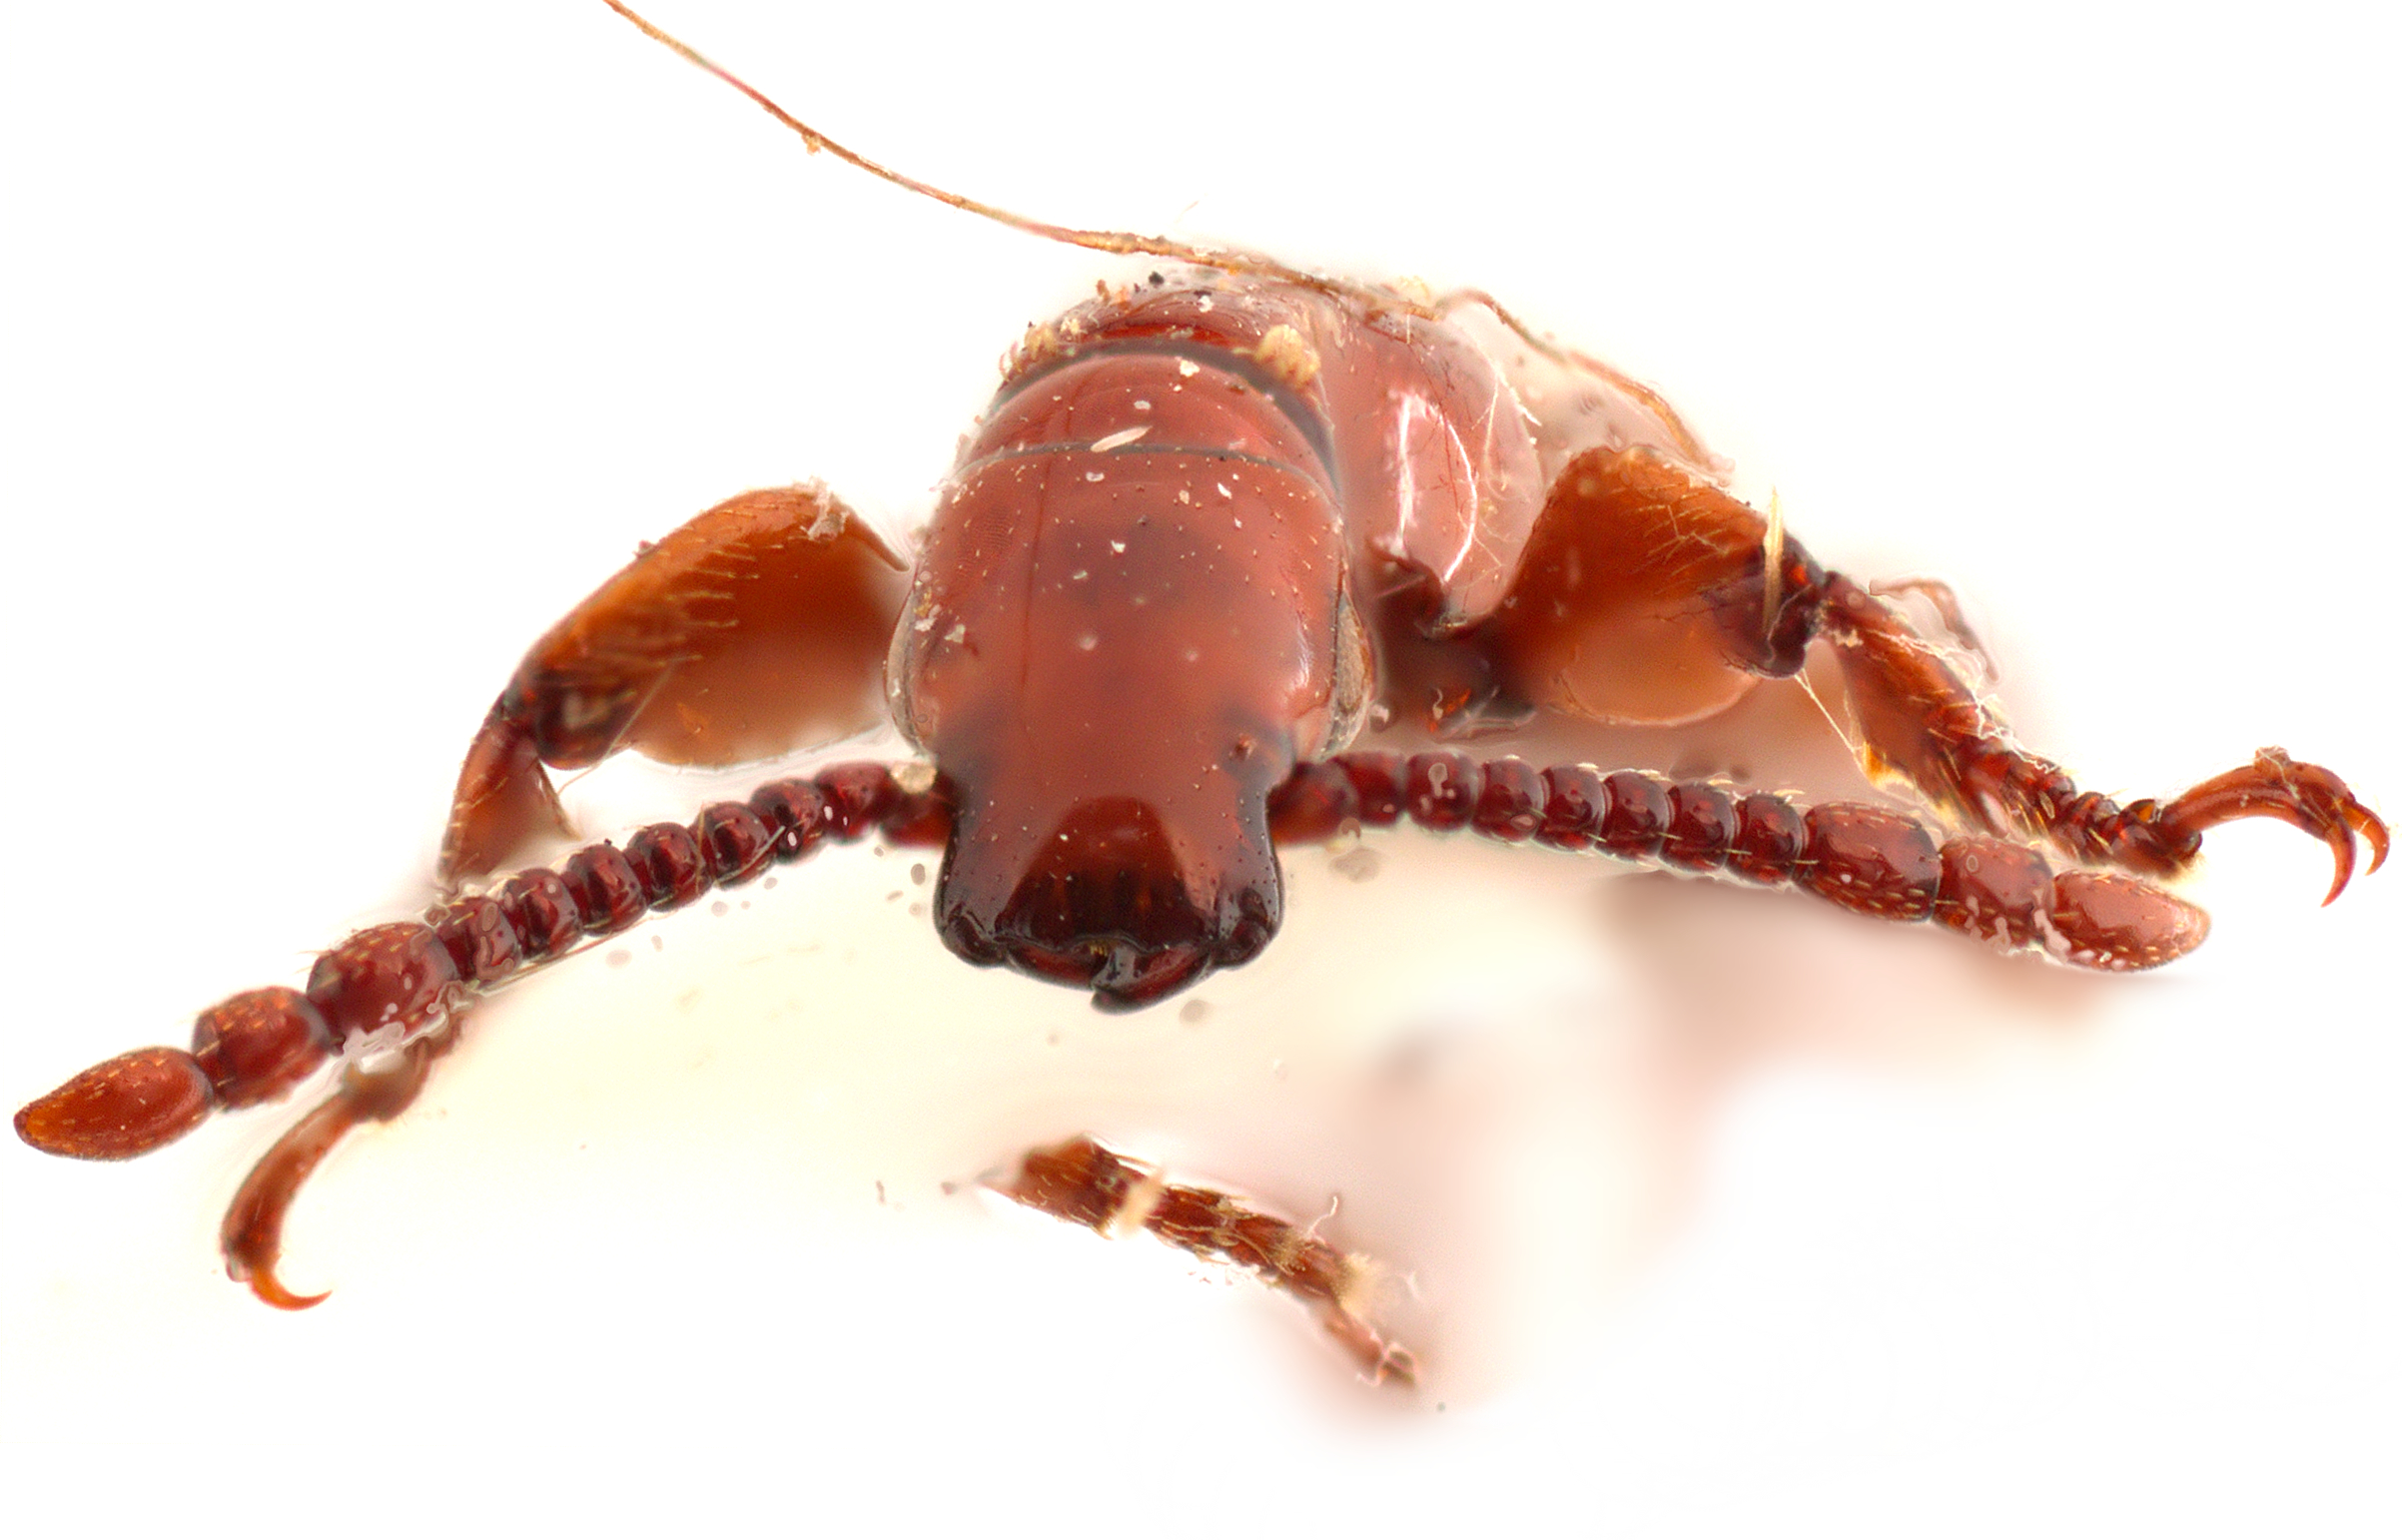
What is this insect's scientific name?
Schizoadidactus napaeus
